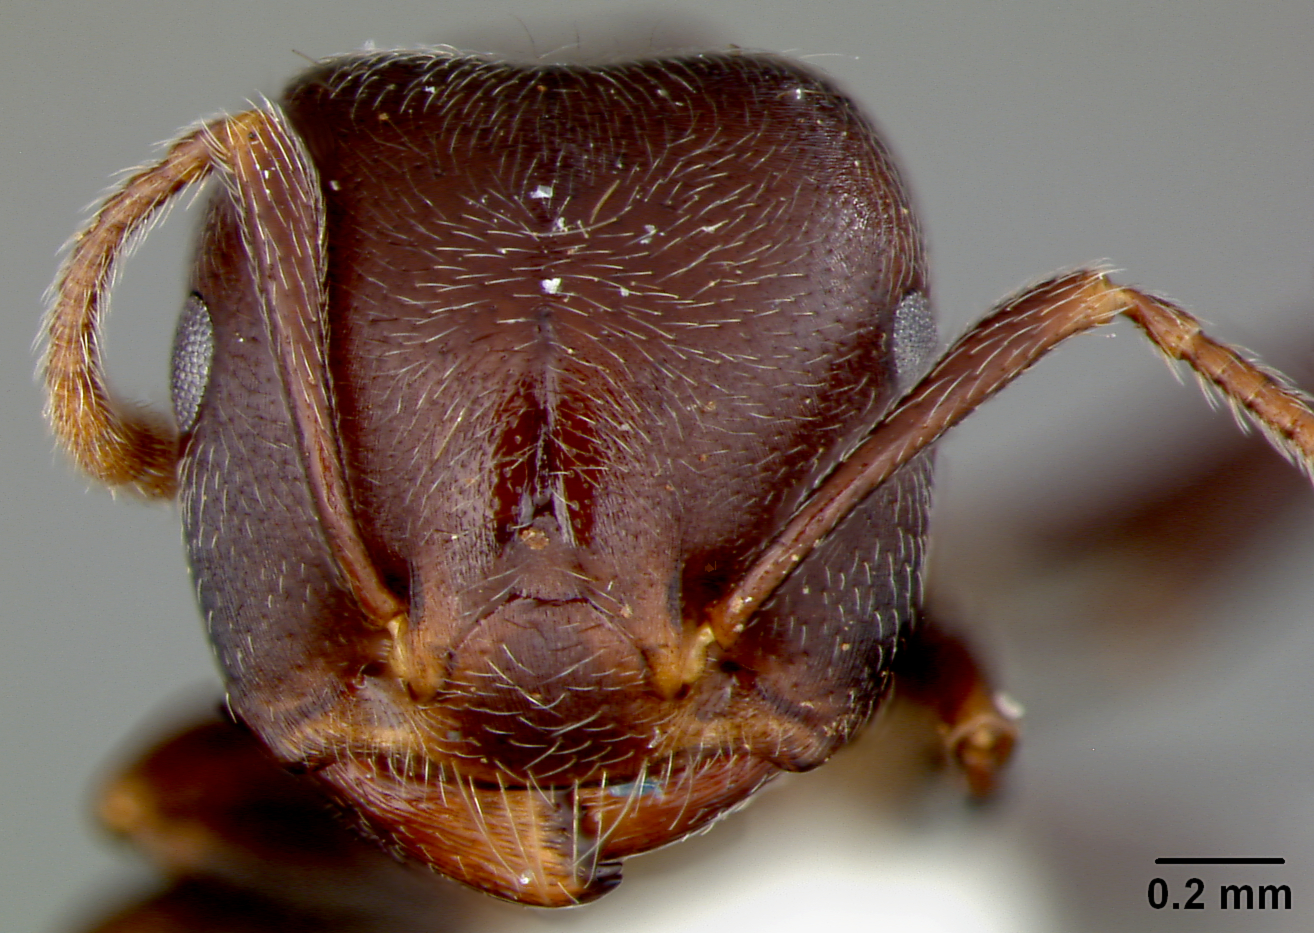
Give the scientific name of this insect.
Crematogaster africana
